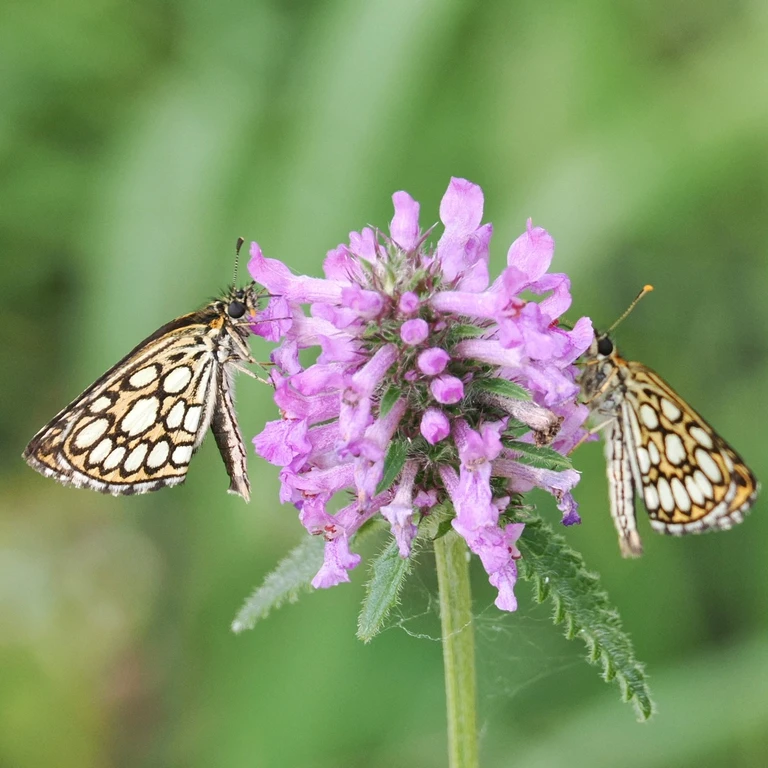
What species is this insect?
Heteropterus morpheus
